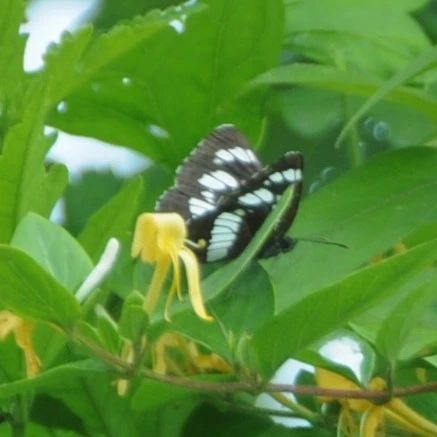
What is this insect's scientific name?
Neptis rivularis
